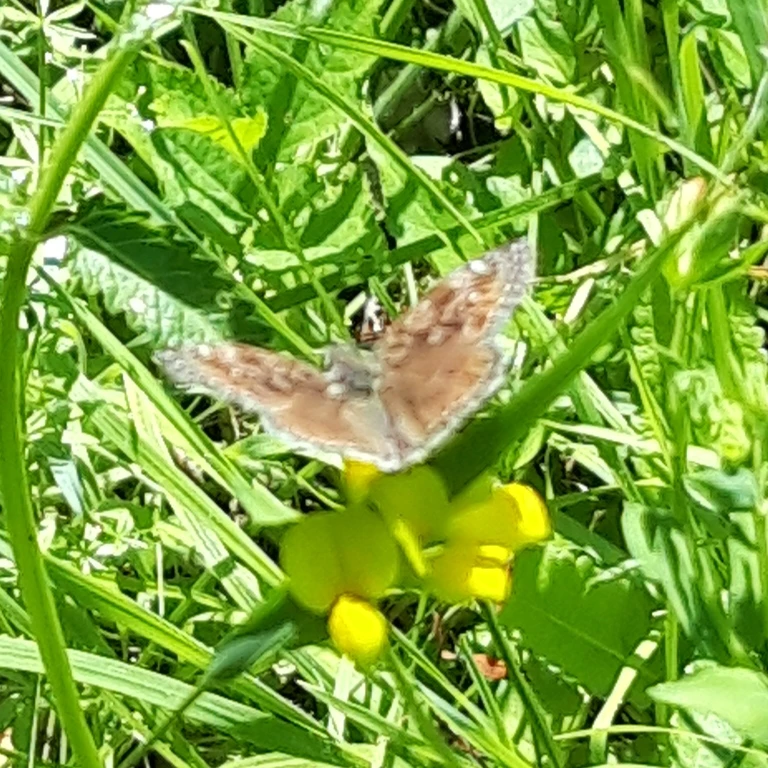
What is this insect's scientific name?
Erynnis tages
